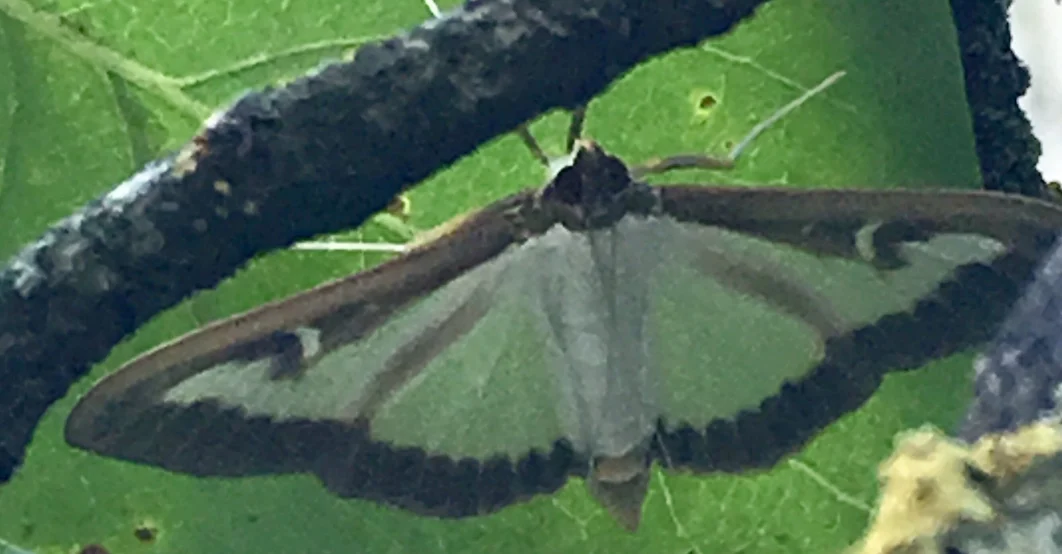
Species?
Cydalima perspectalis
